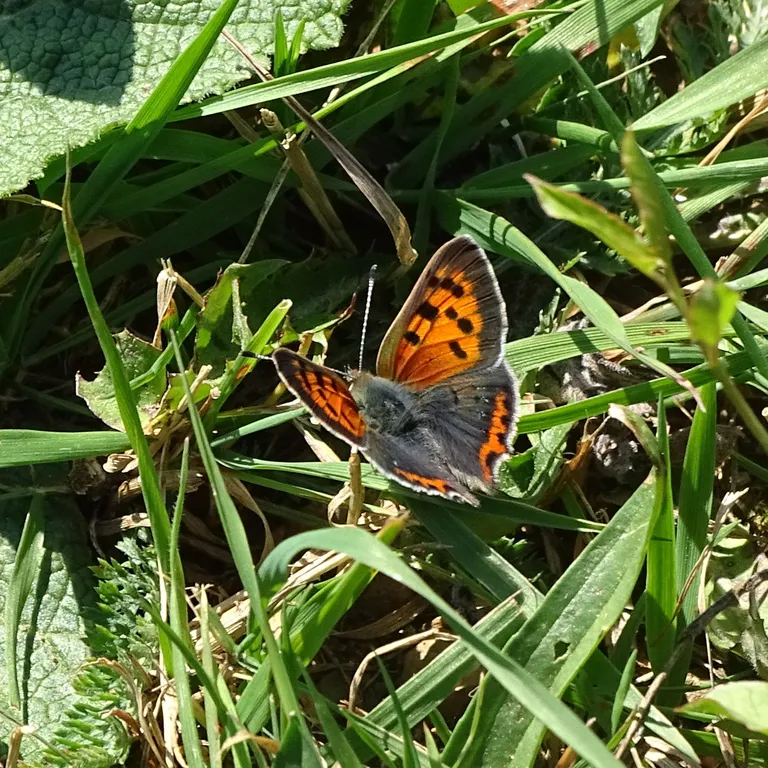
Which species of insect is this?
Lycaena phlaeas
